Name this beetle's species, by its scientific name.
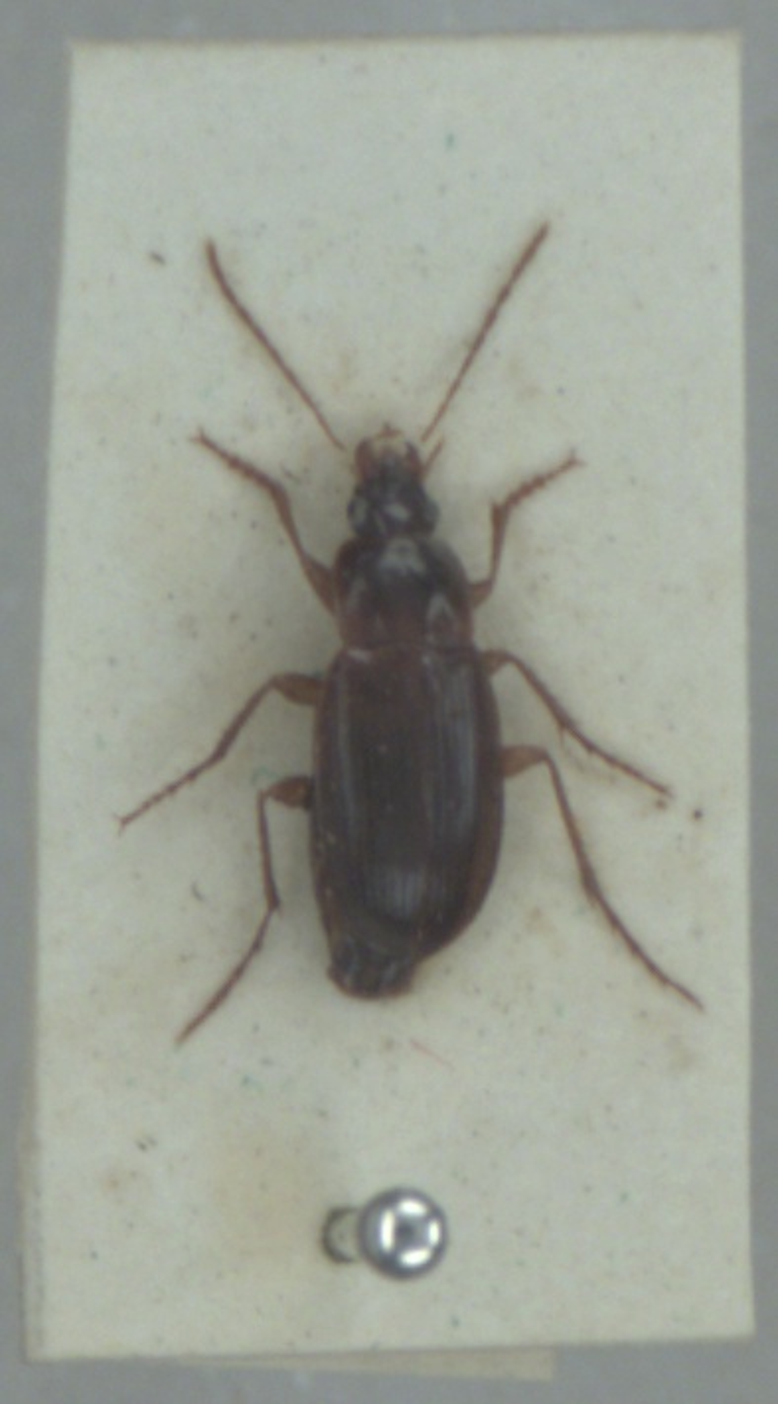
Calathus mollis
